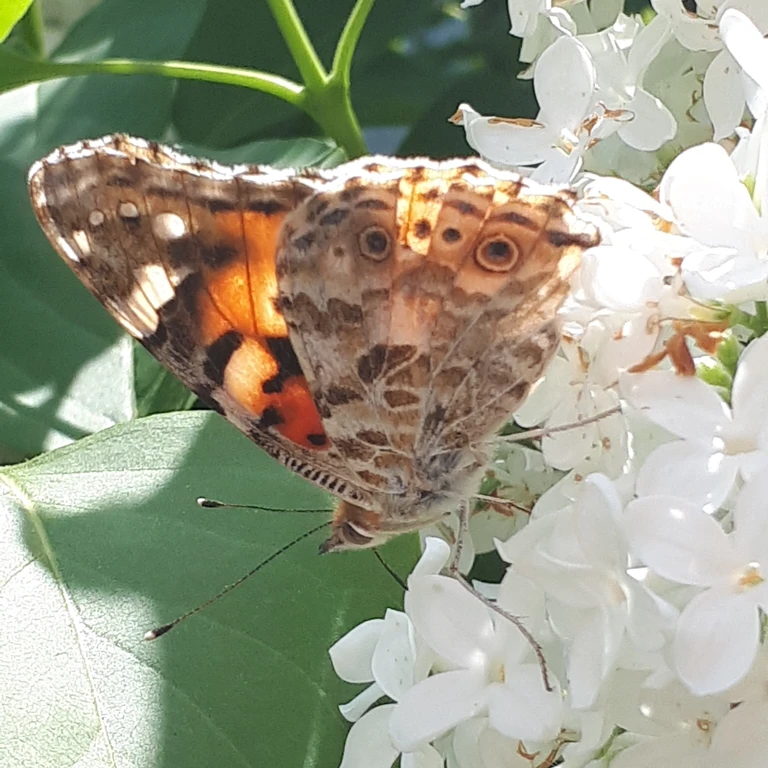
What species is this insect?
Vanessa cardui
